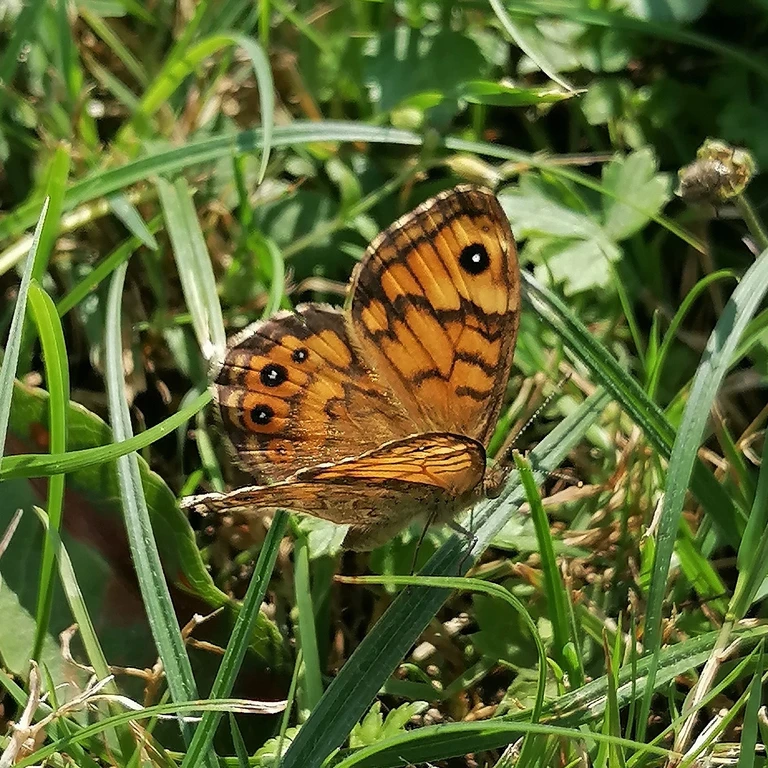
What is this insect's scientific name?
Lasiommata megera (also Pararge megera)
